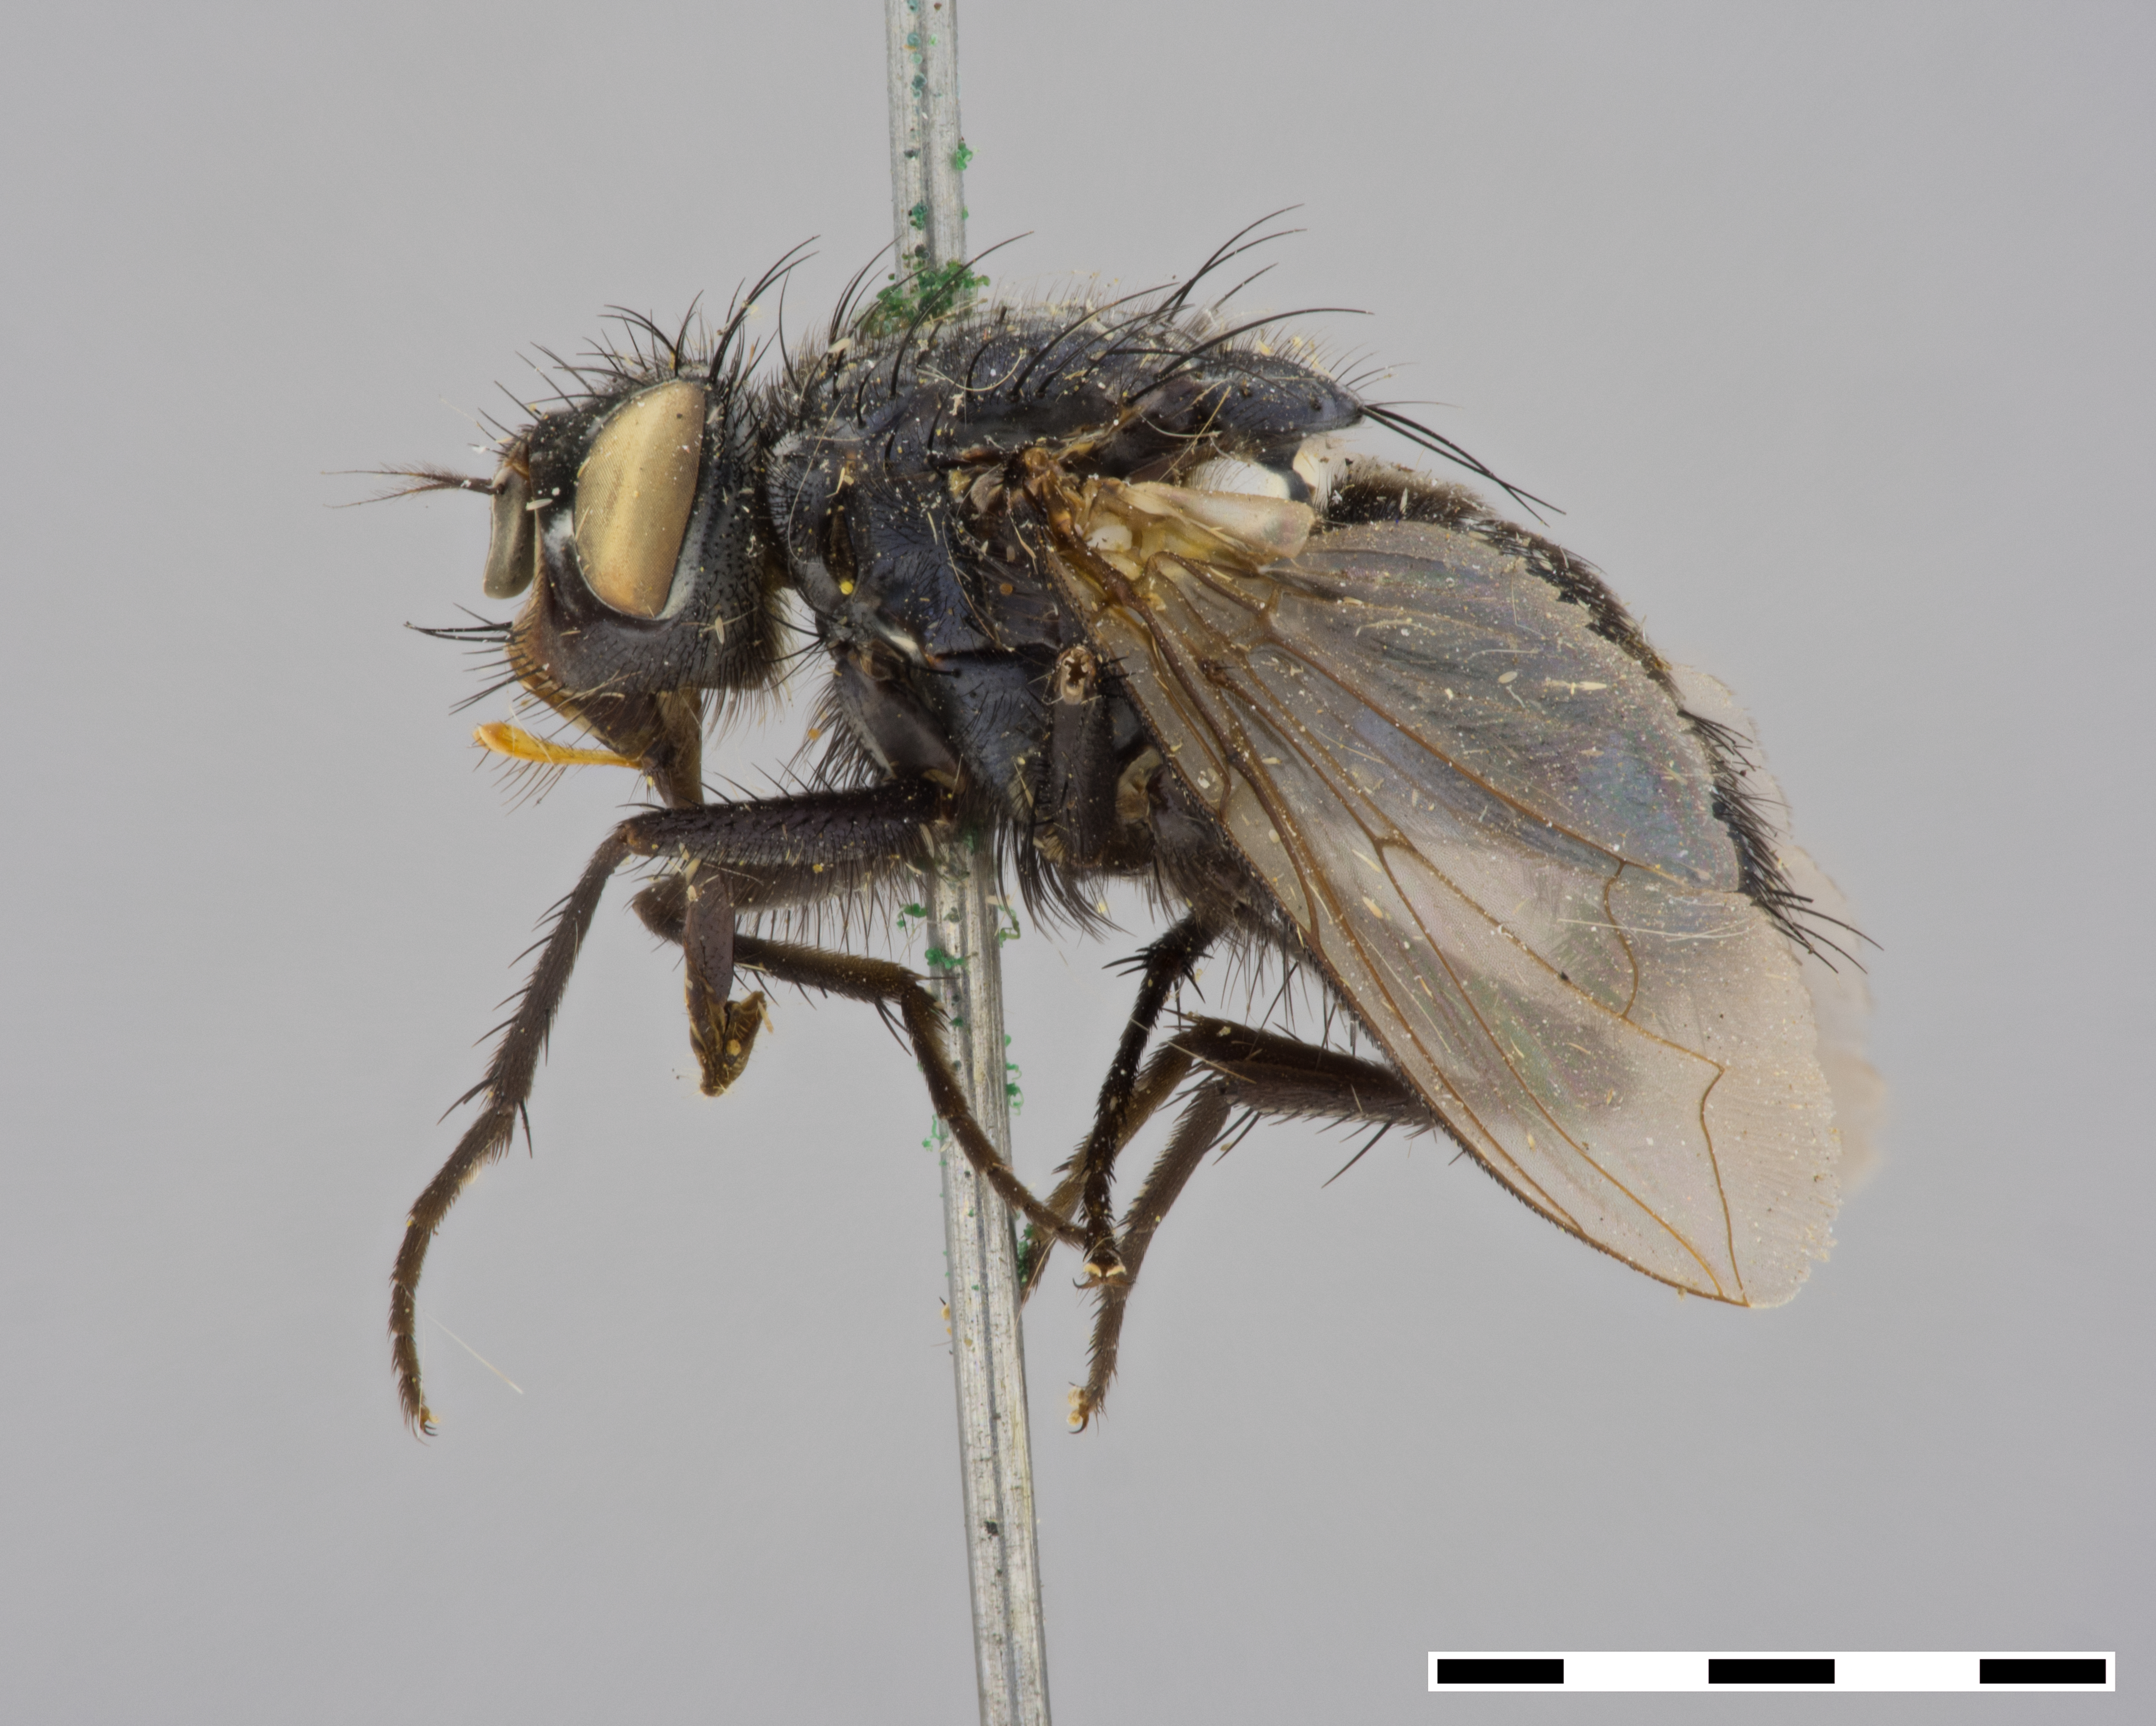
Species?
Calliphora popoffana (also Acronesia popoffana)
